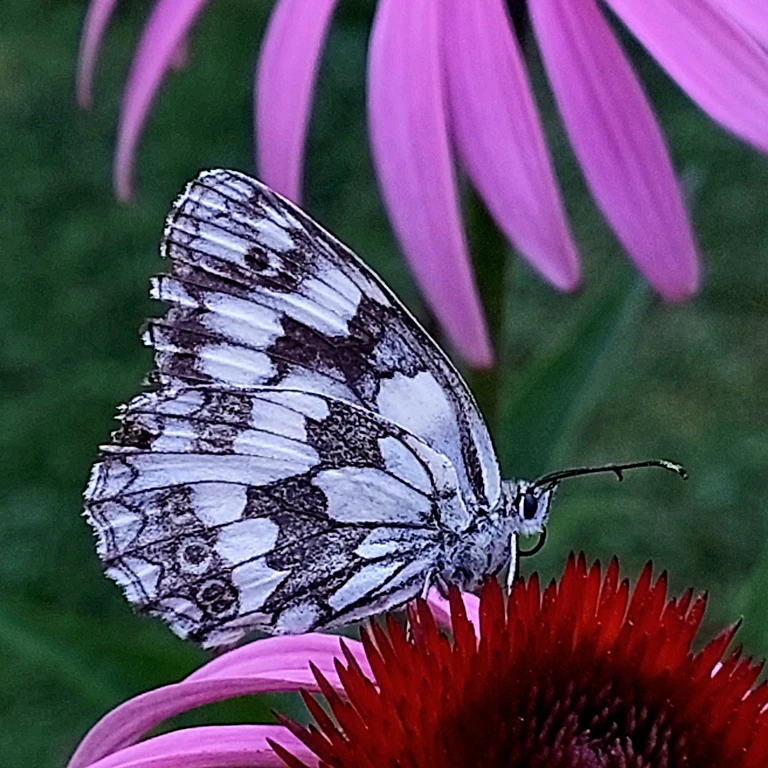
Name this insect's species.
Melanargia galathea
